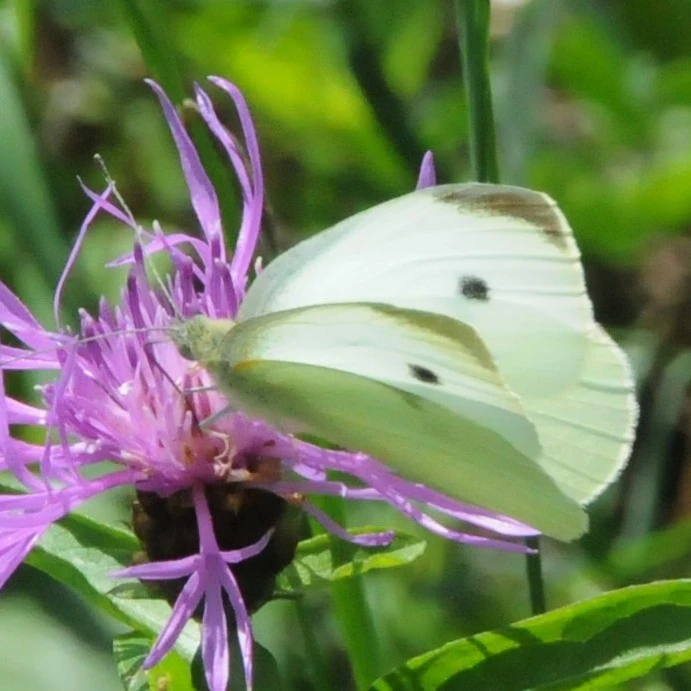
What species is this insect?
Pieris rapae
